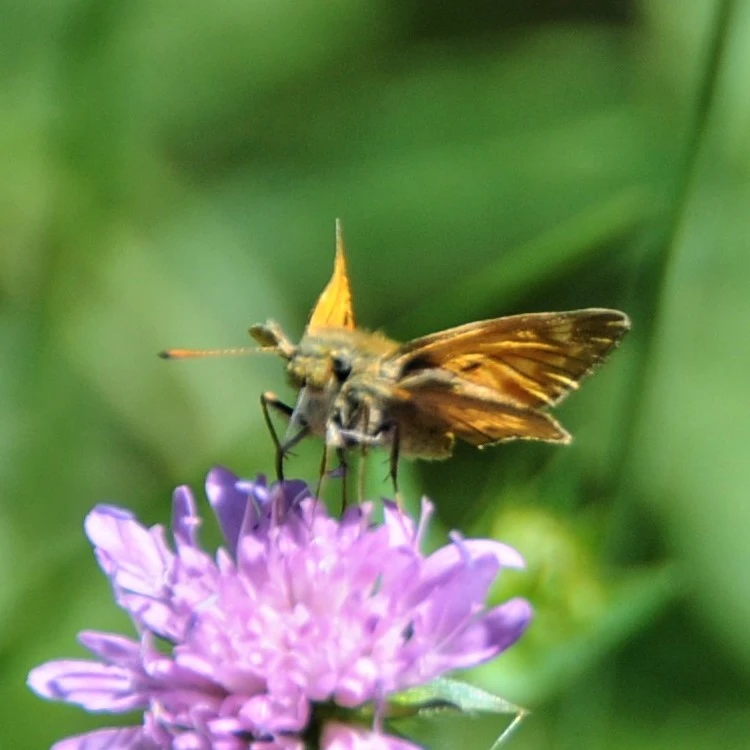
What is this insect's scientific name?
Ochlodes sylvanus (also Ochlodes venata)
